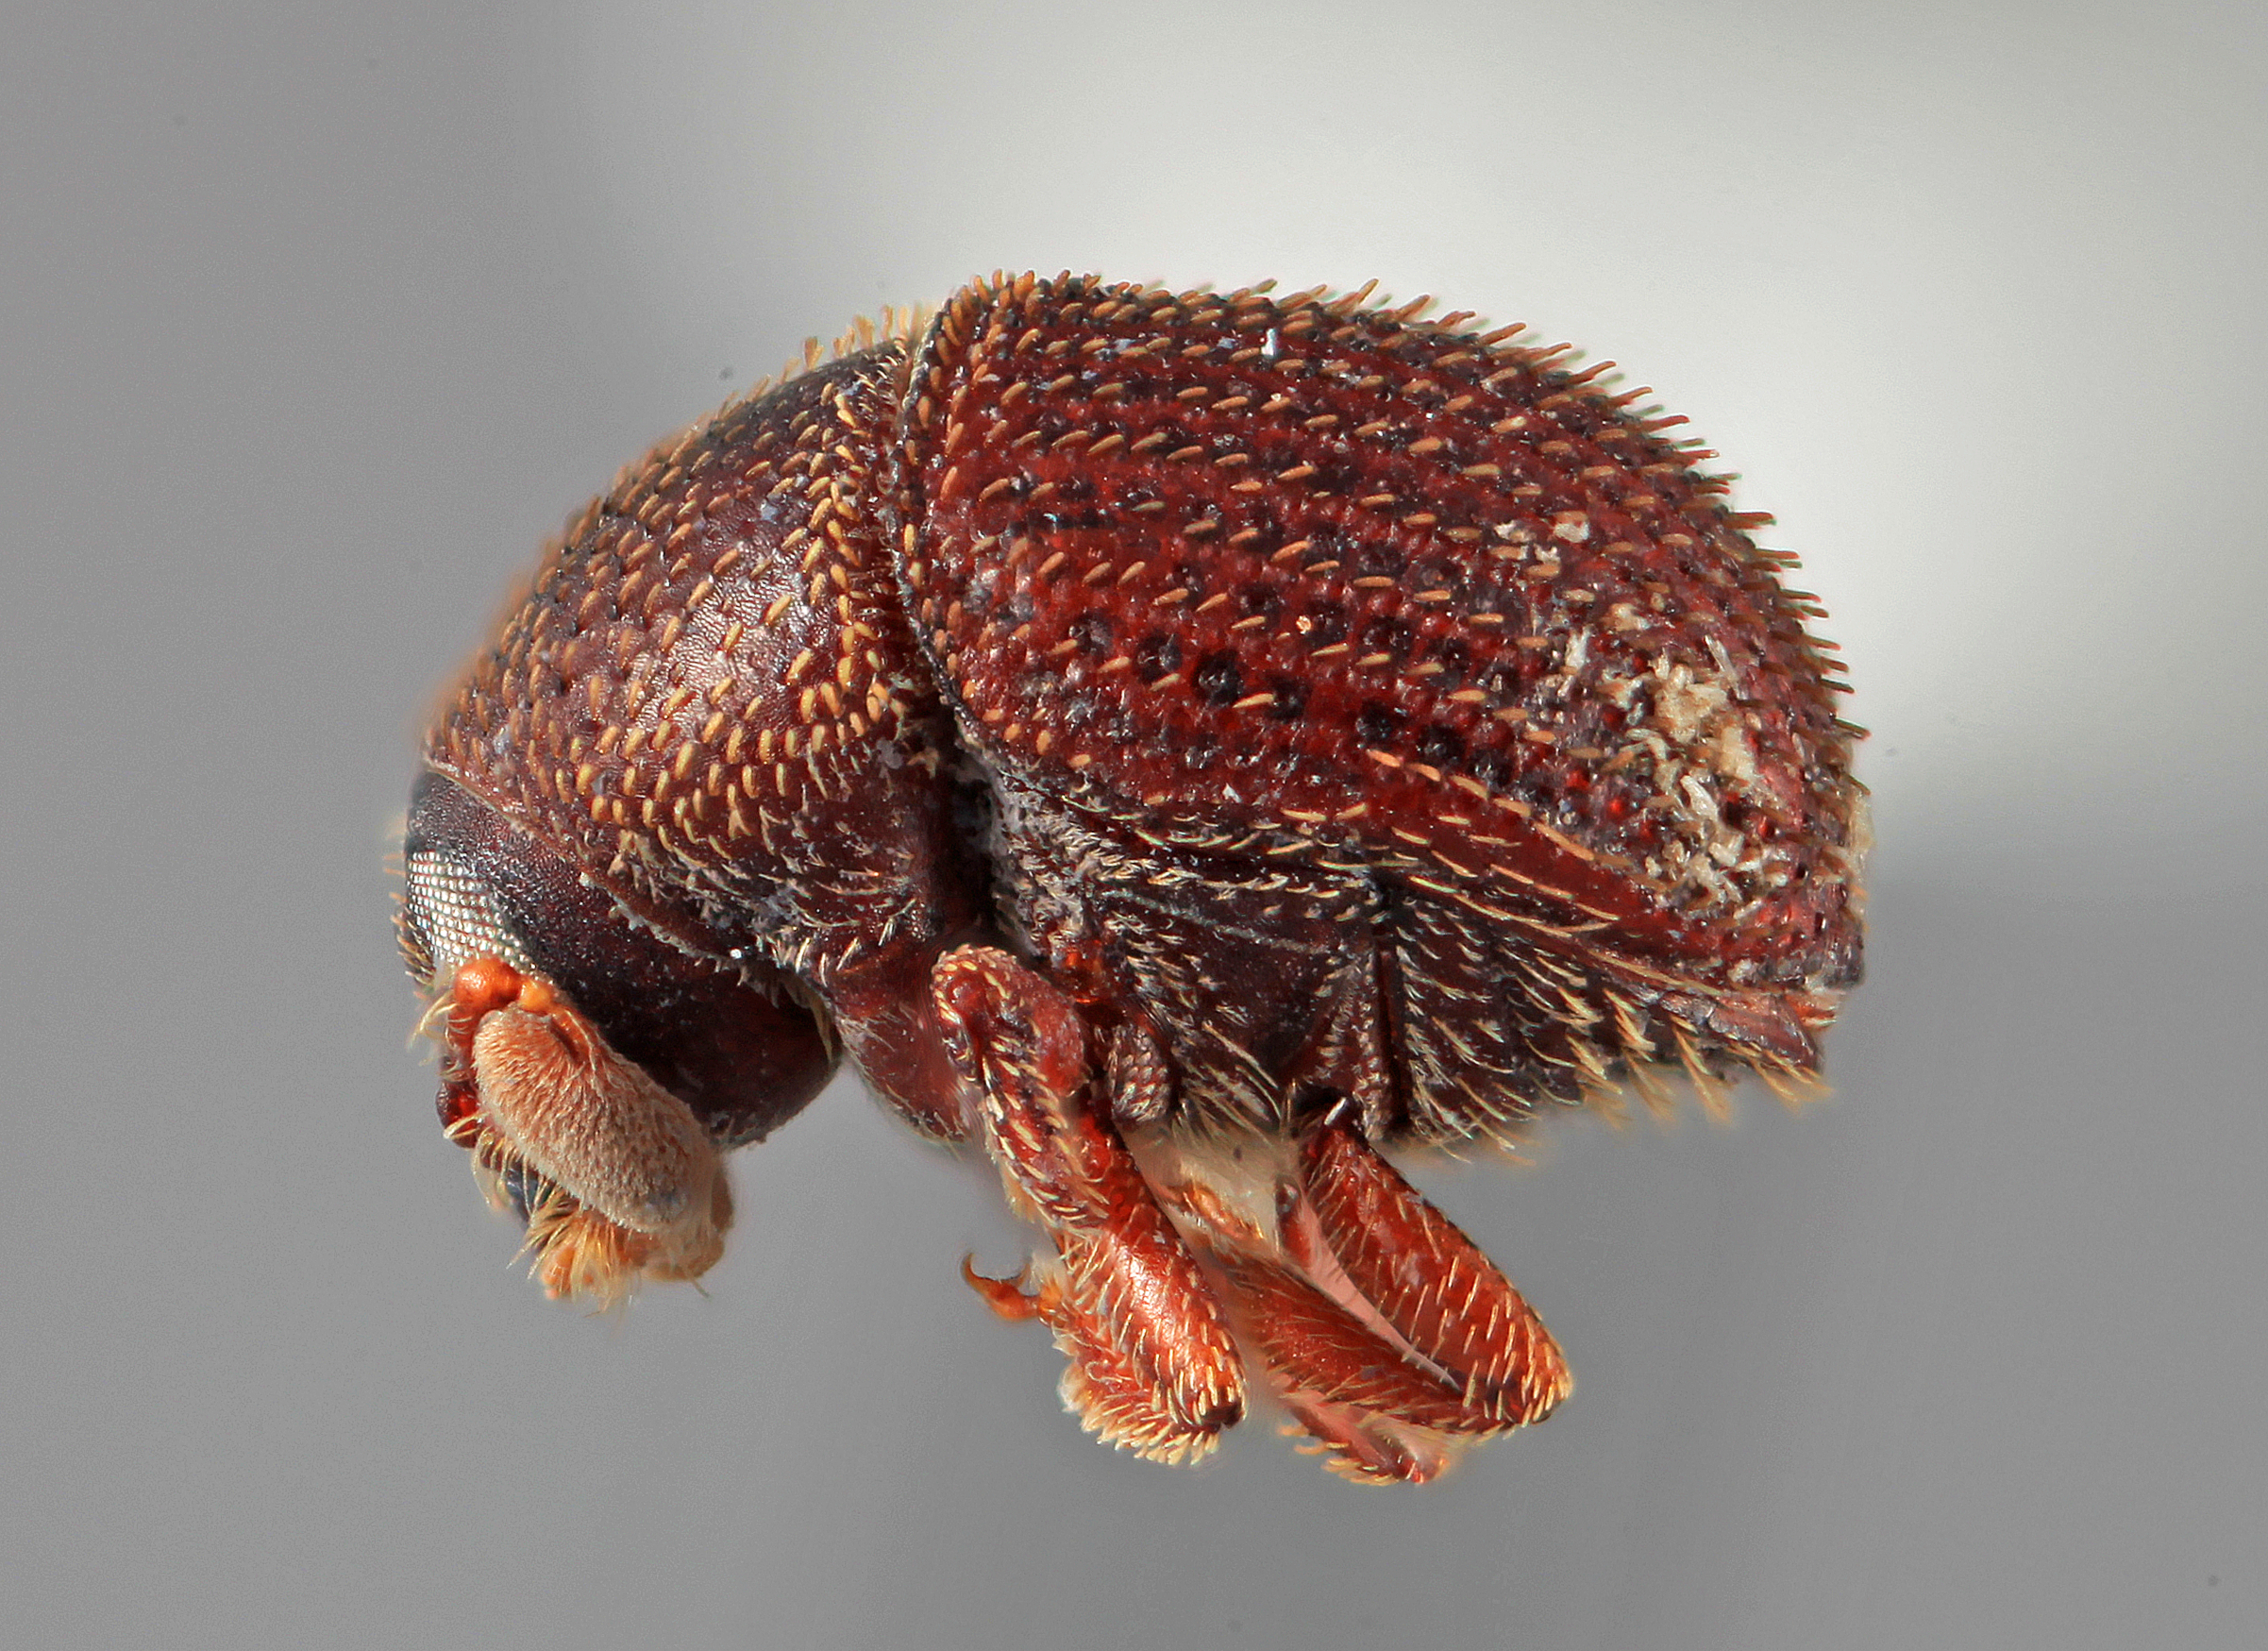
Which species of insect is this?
Chramesus impolitus
